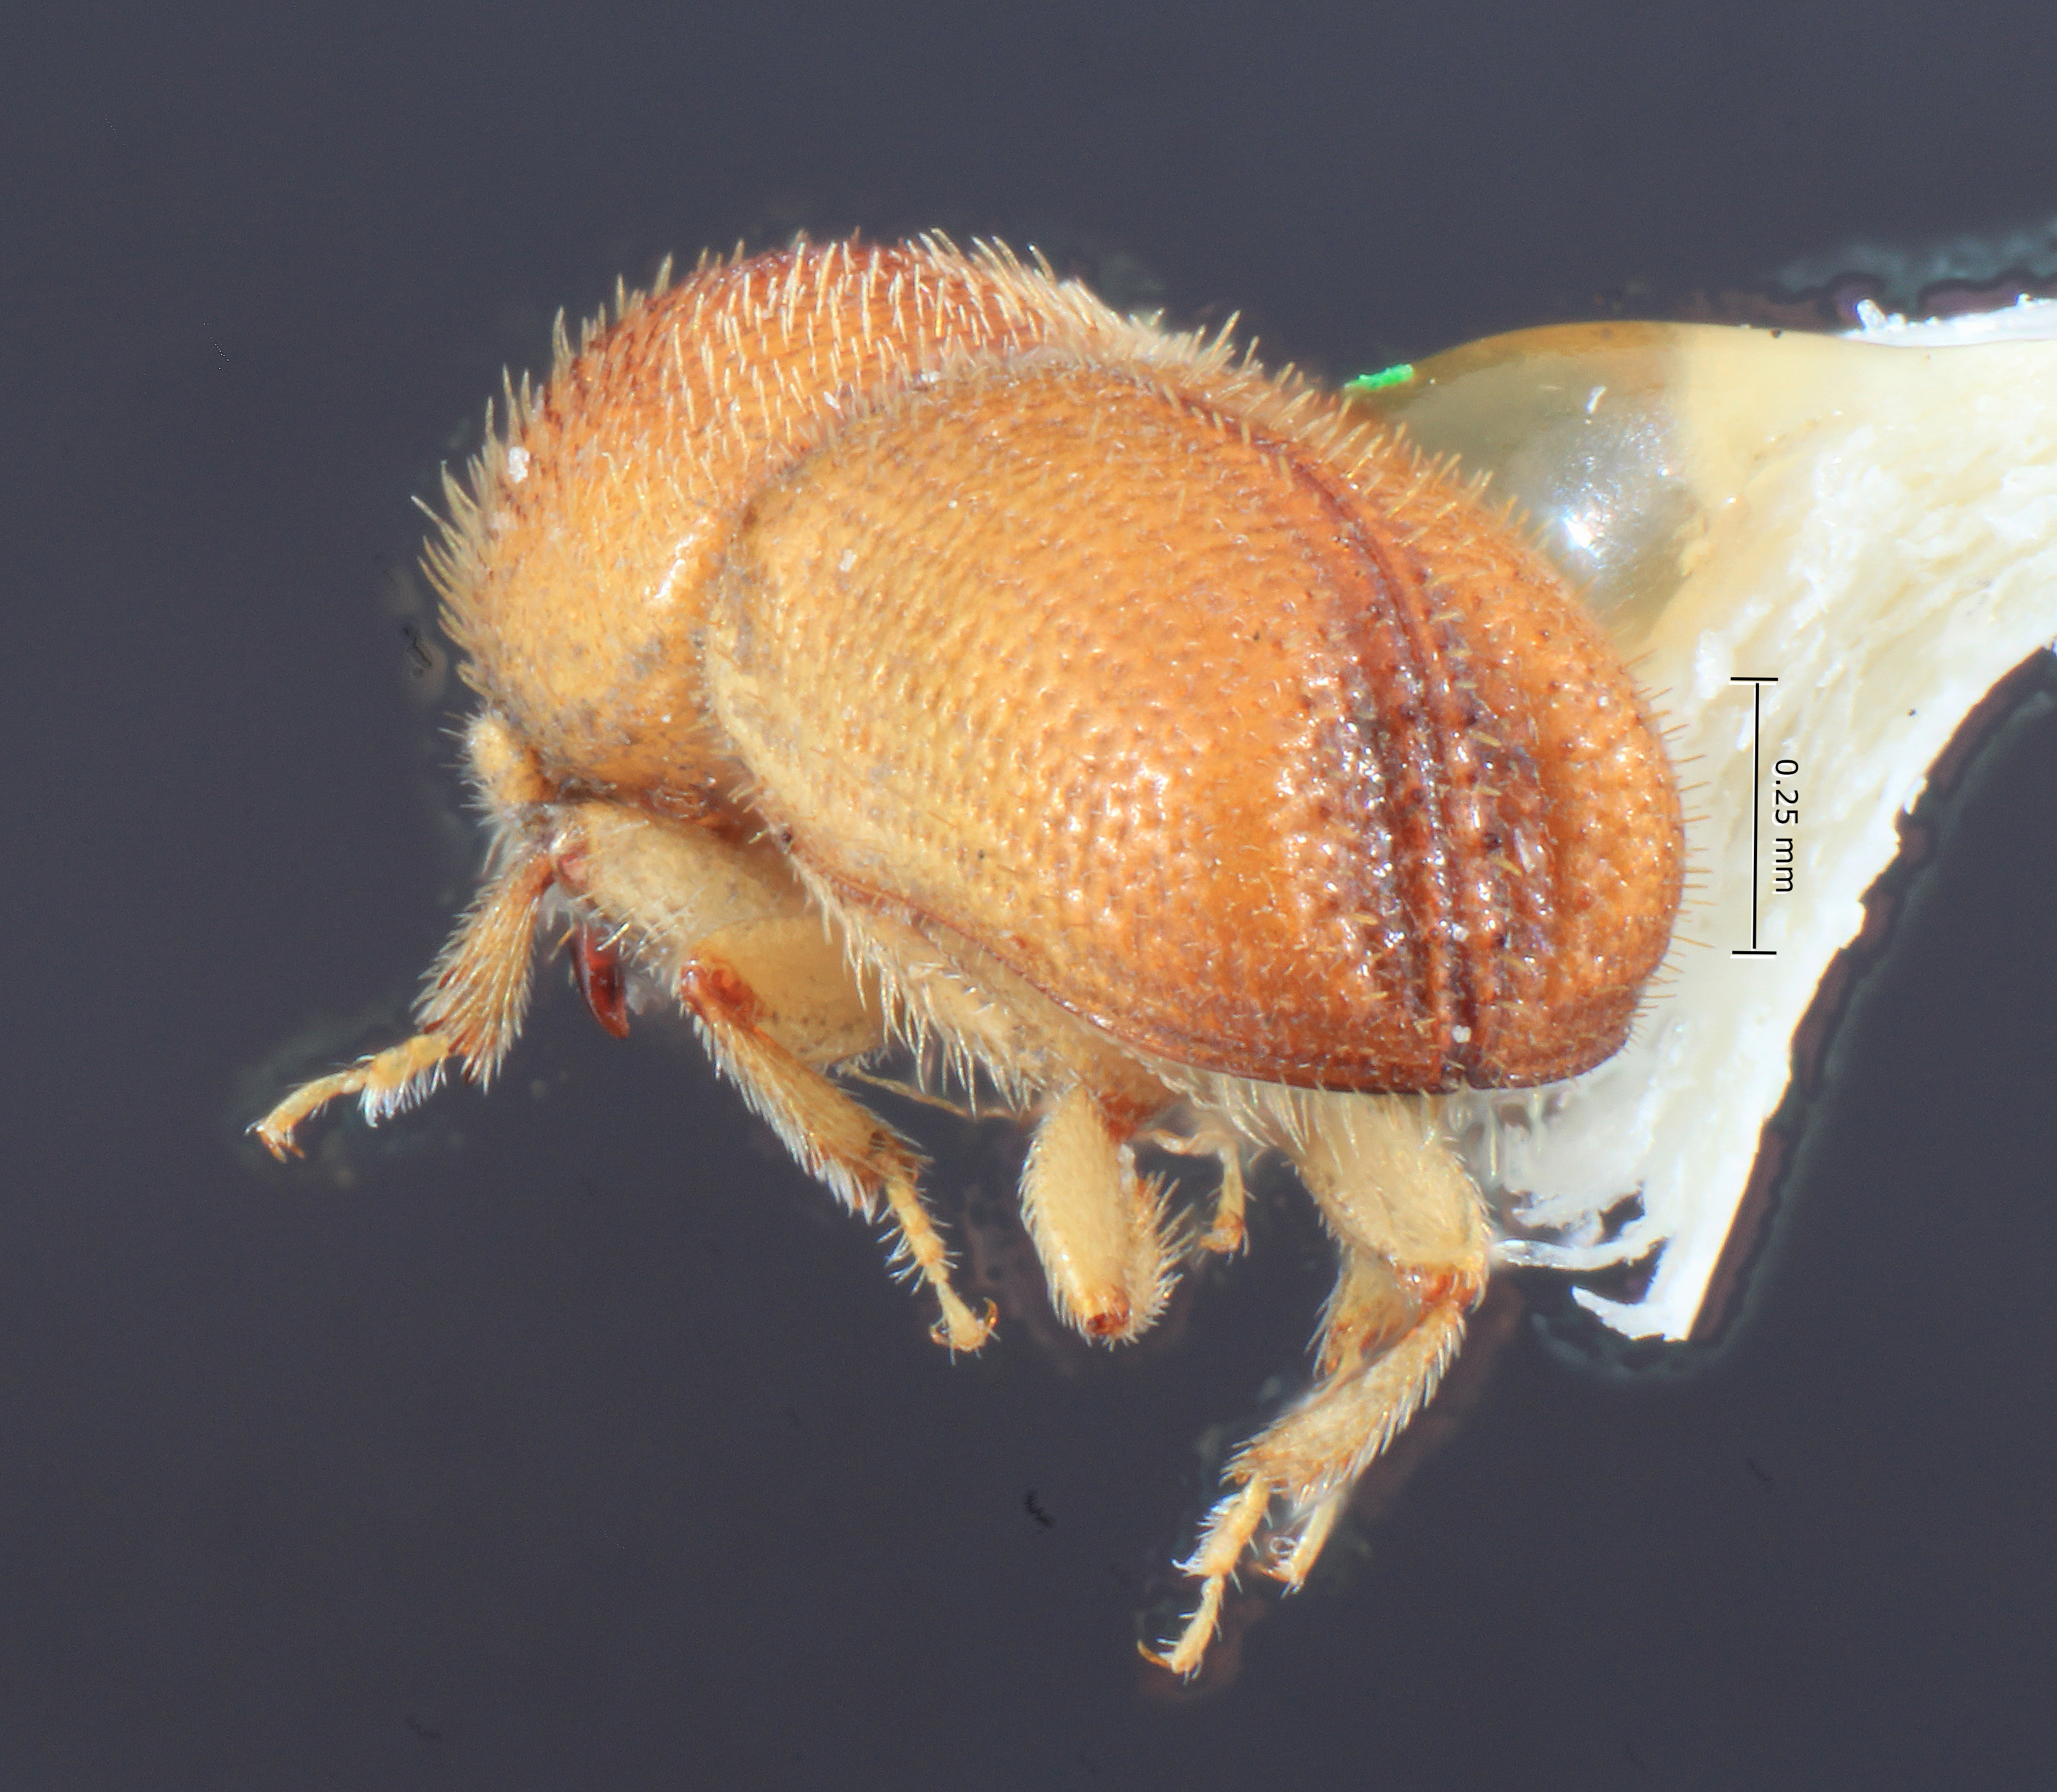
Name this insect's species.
Dendroterus resolutus
